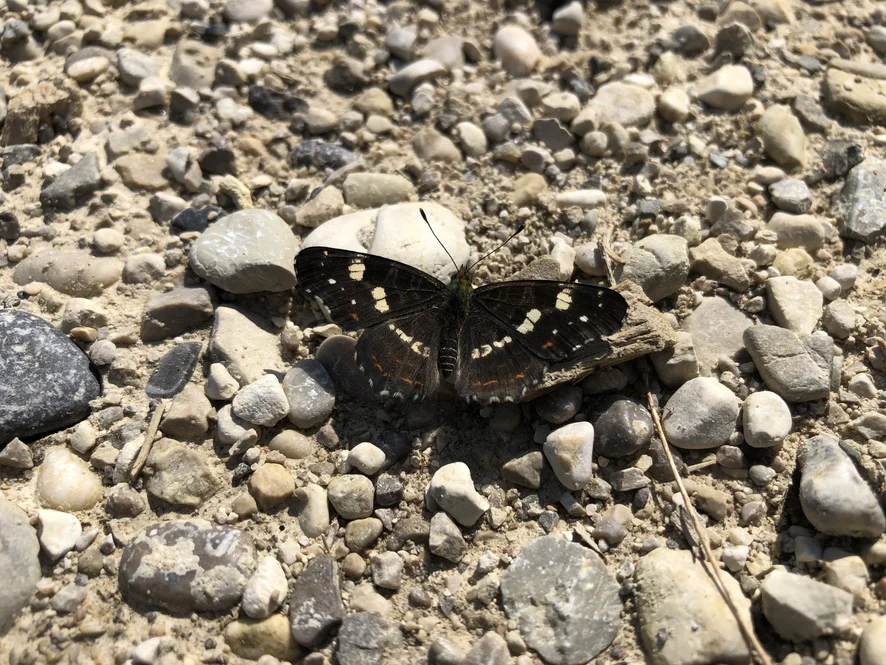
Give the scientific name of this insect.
Araschnia levana
